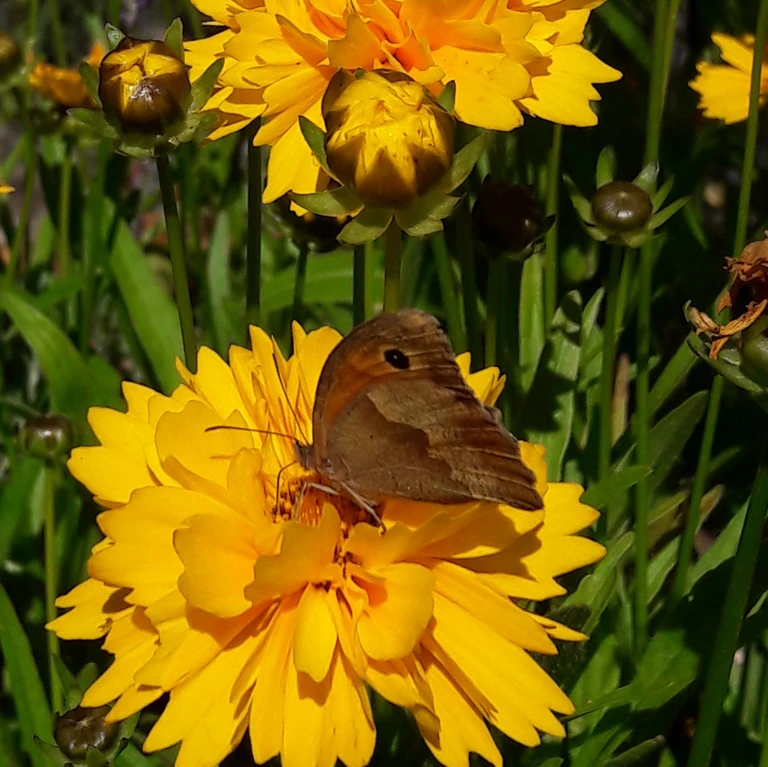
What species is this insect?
Maniola jurtina
